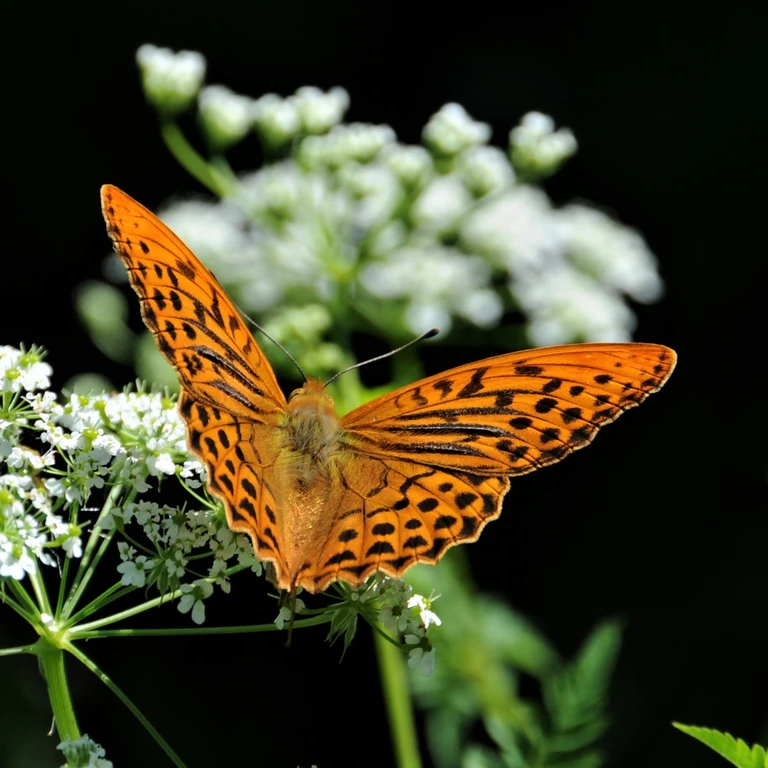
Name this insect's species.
Argynnis paphia
